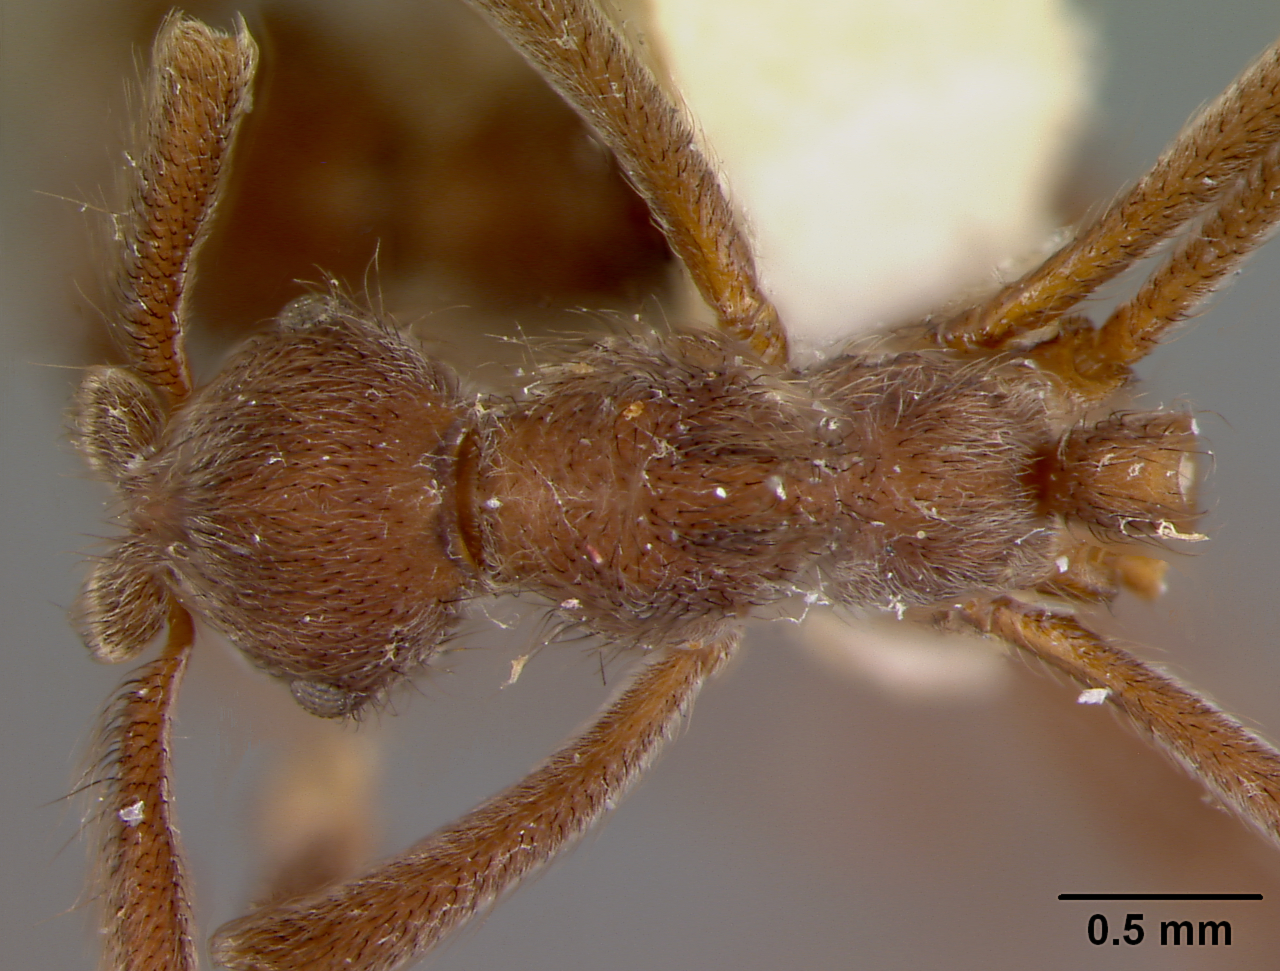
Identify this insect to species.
Apterostigma jubatum
